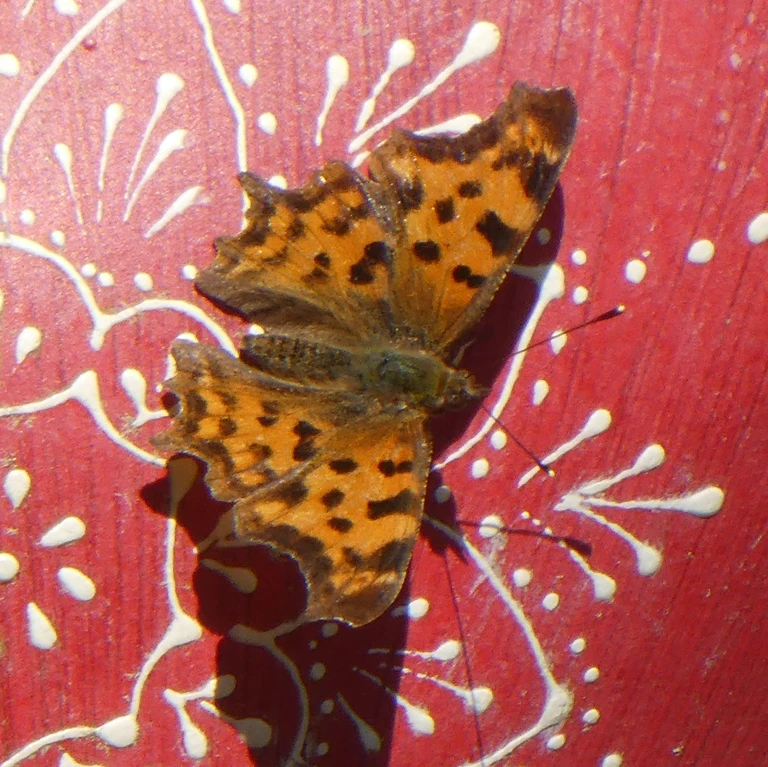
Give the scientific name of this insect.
Polygonia c-album
